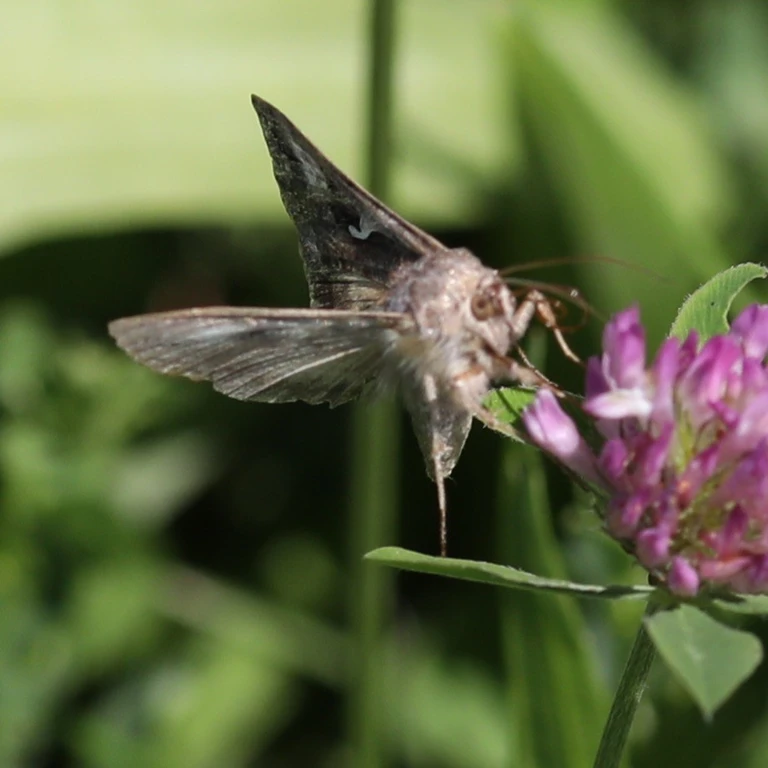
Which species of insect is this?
Autographa gamma
